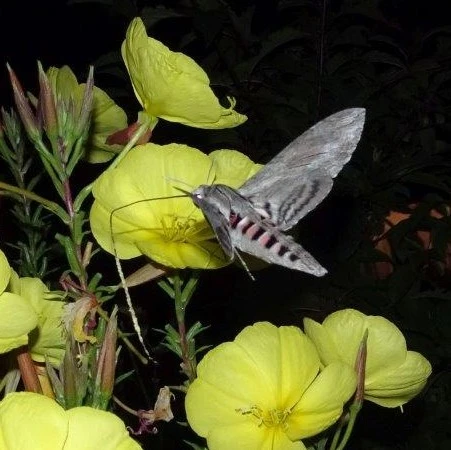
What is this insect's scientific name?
Agrius convolvuli
